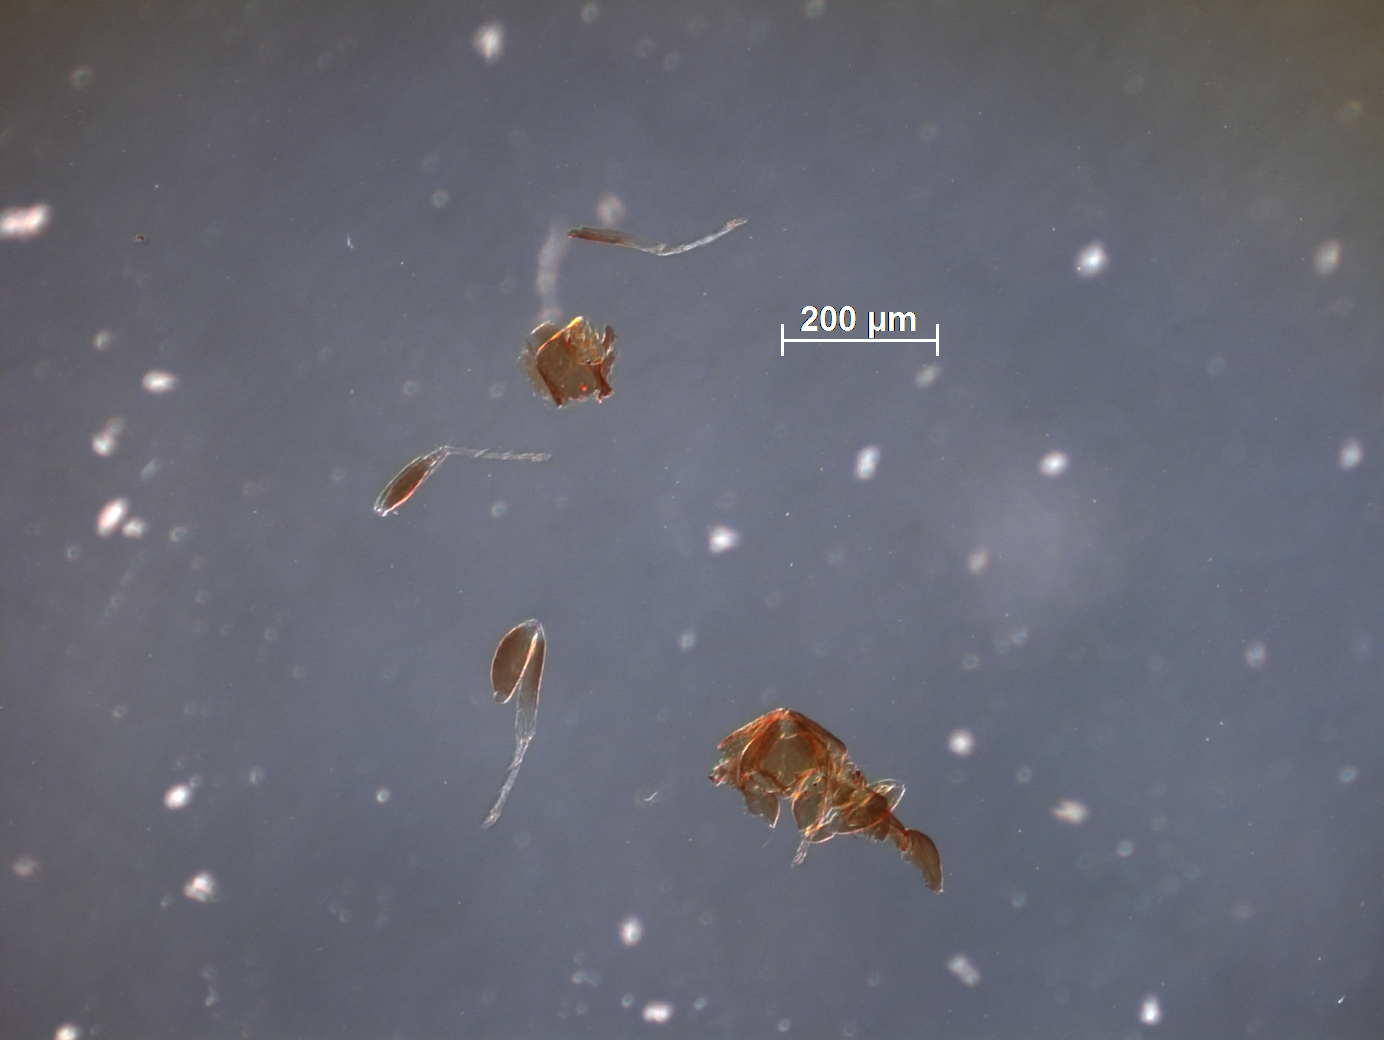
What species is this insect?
Brachysticha fidiae
